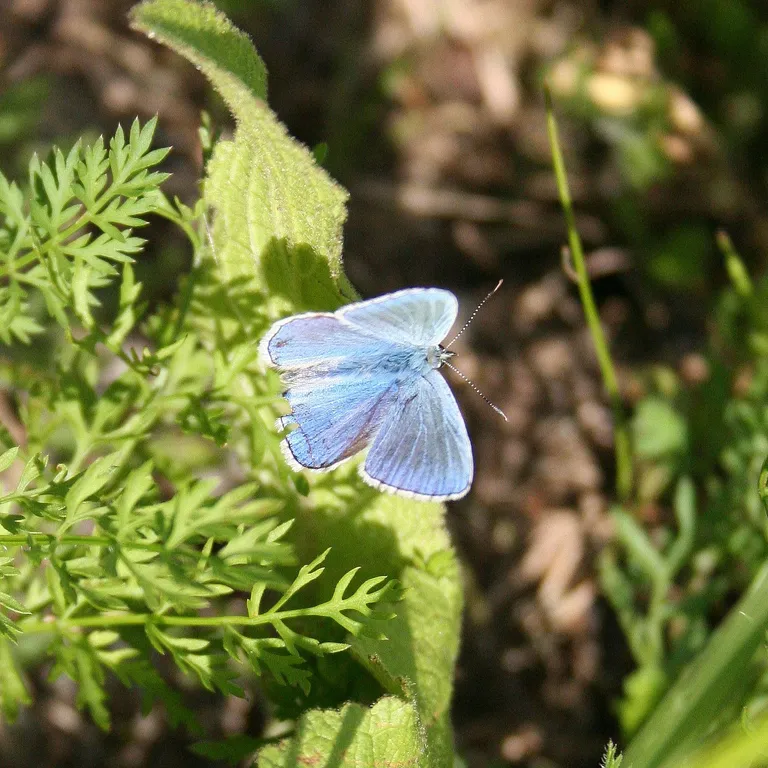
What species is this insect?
Lysandra bellargus
